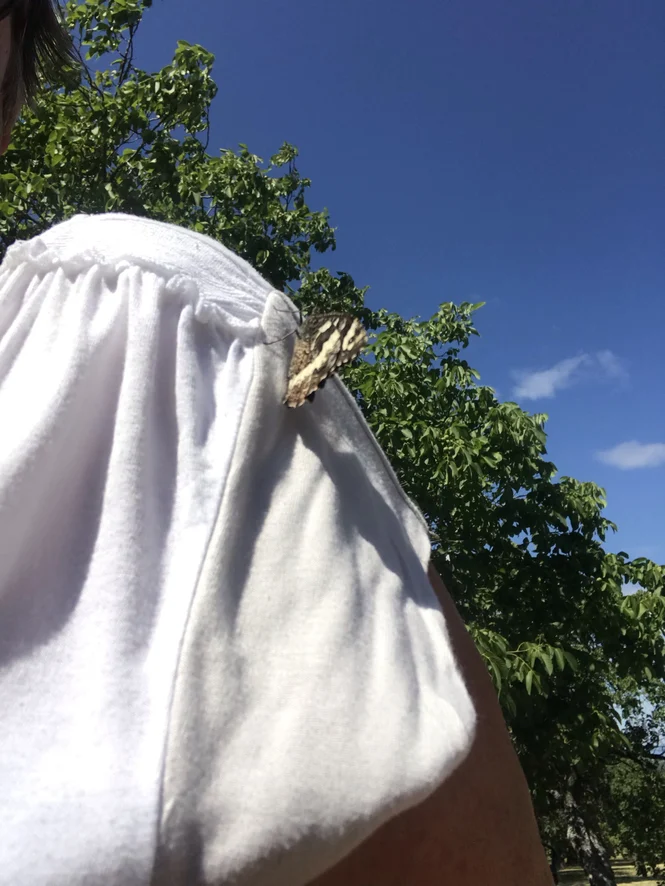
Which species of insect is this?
Brintesia circe
